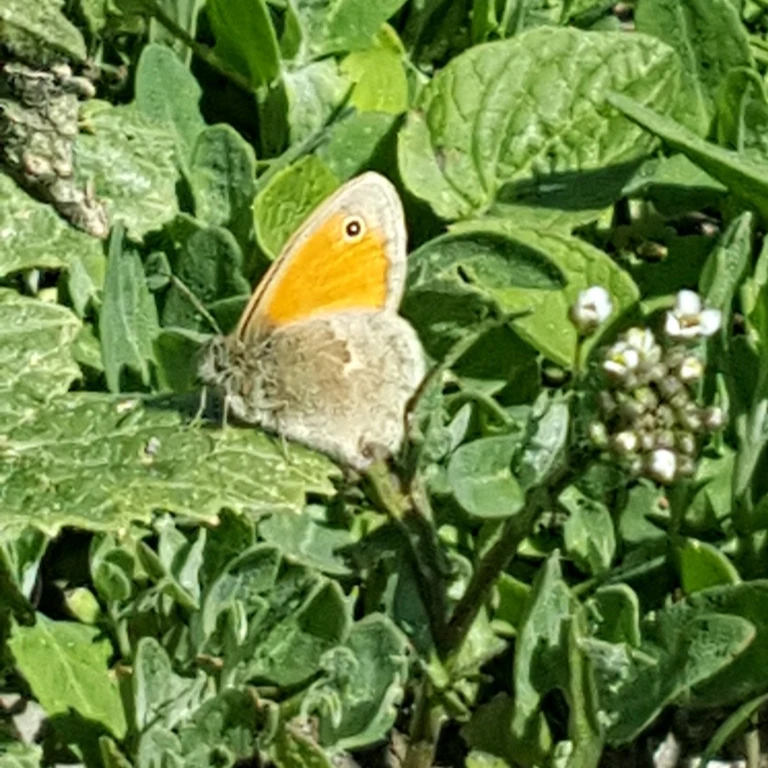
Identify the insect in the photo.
Coenonympha pamphilus
